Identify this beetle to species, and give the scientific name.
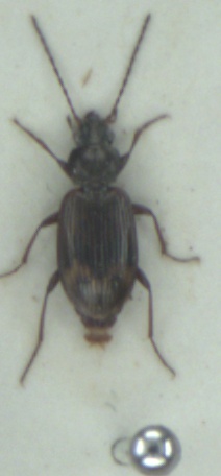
Bembidion dentellum
